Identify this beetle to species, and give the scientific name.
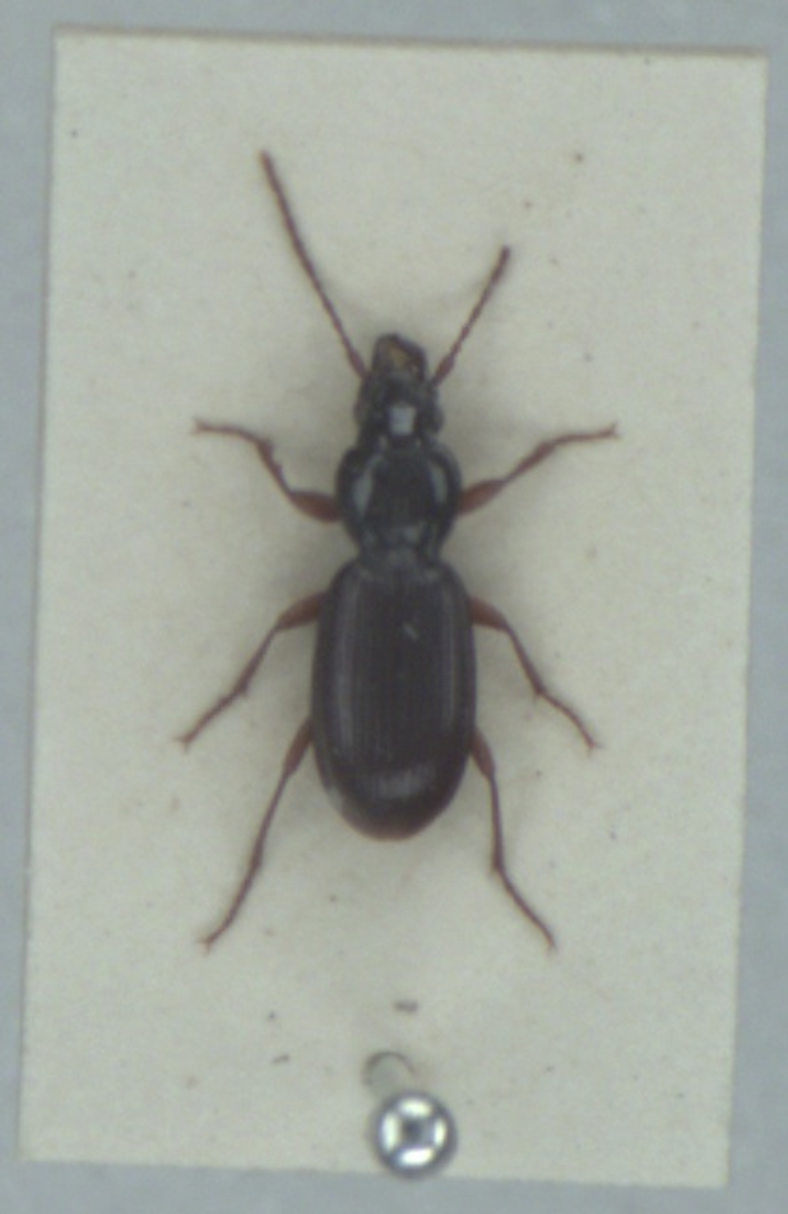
Stomis pumicatus
